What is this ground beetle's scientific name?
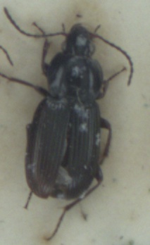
Pterostichus vernalis
